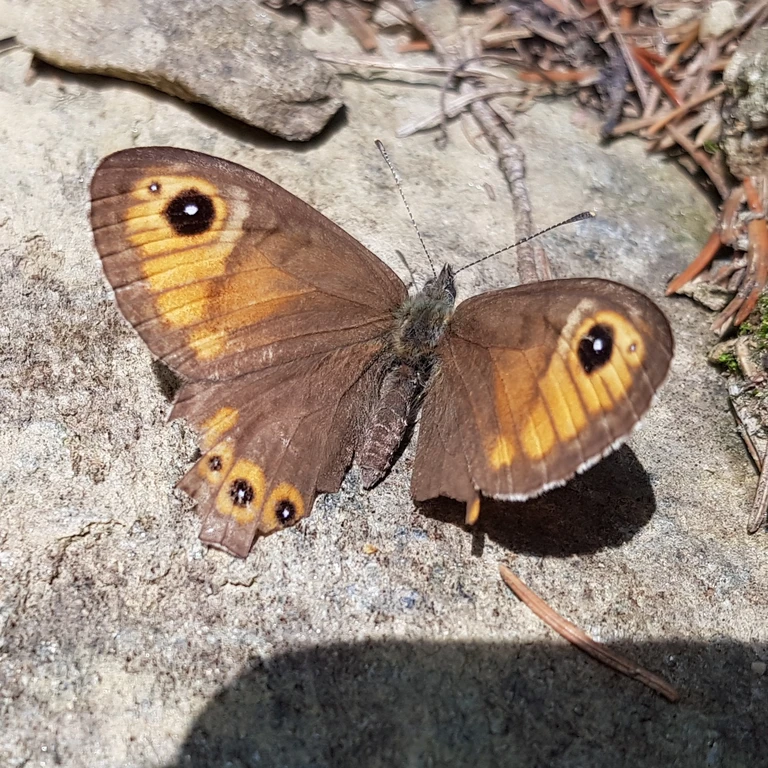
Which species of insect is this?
Lasiommata maera (also Pararge maera)
